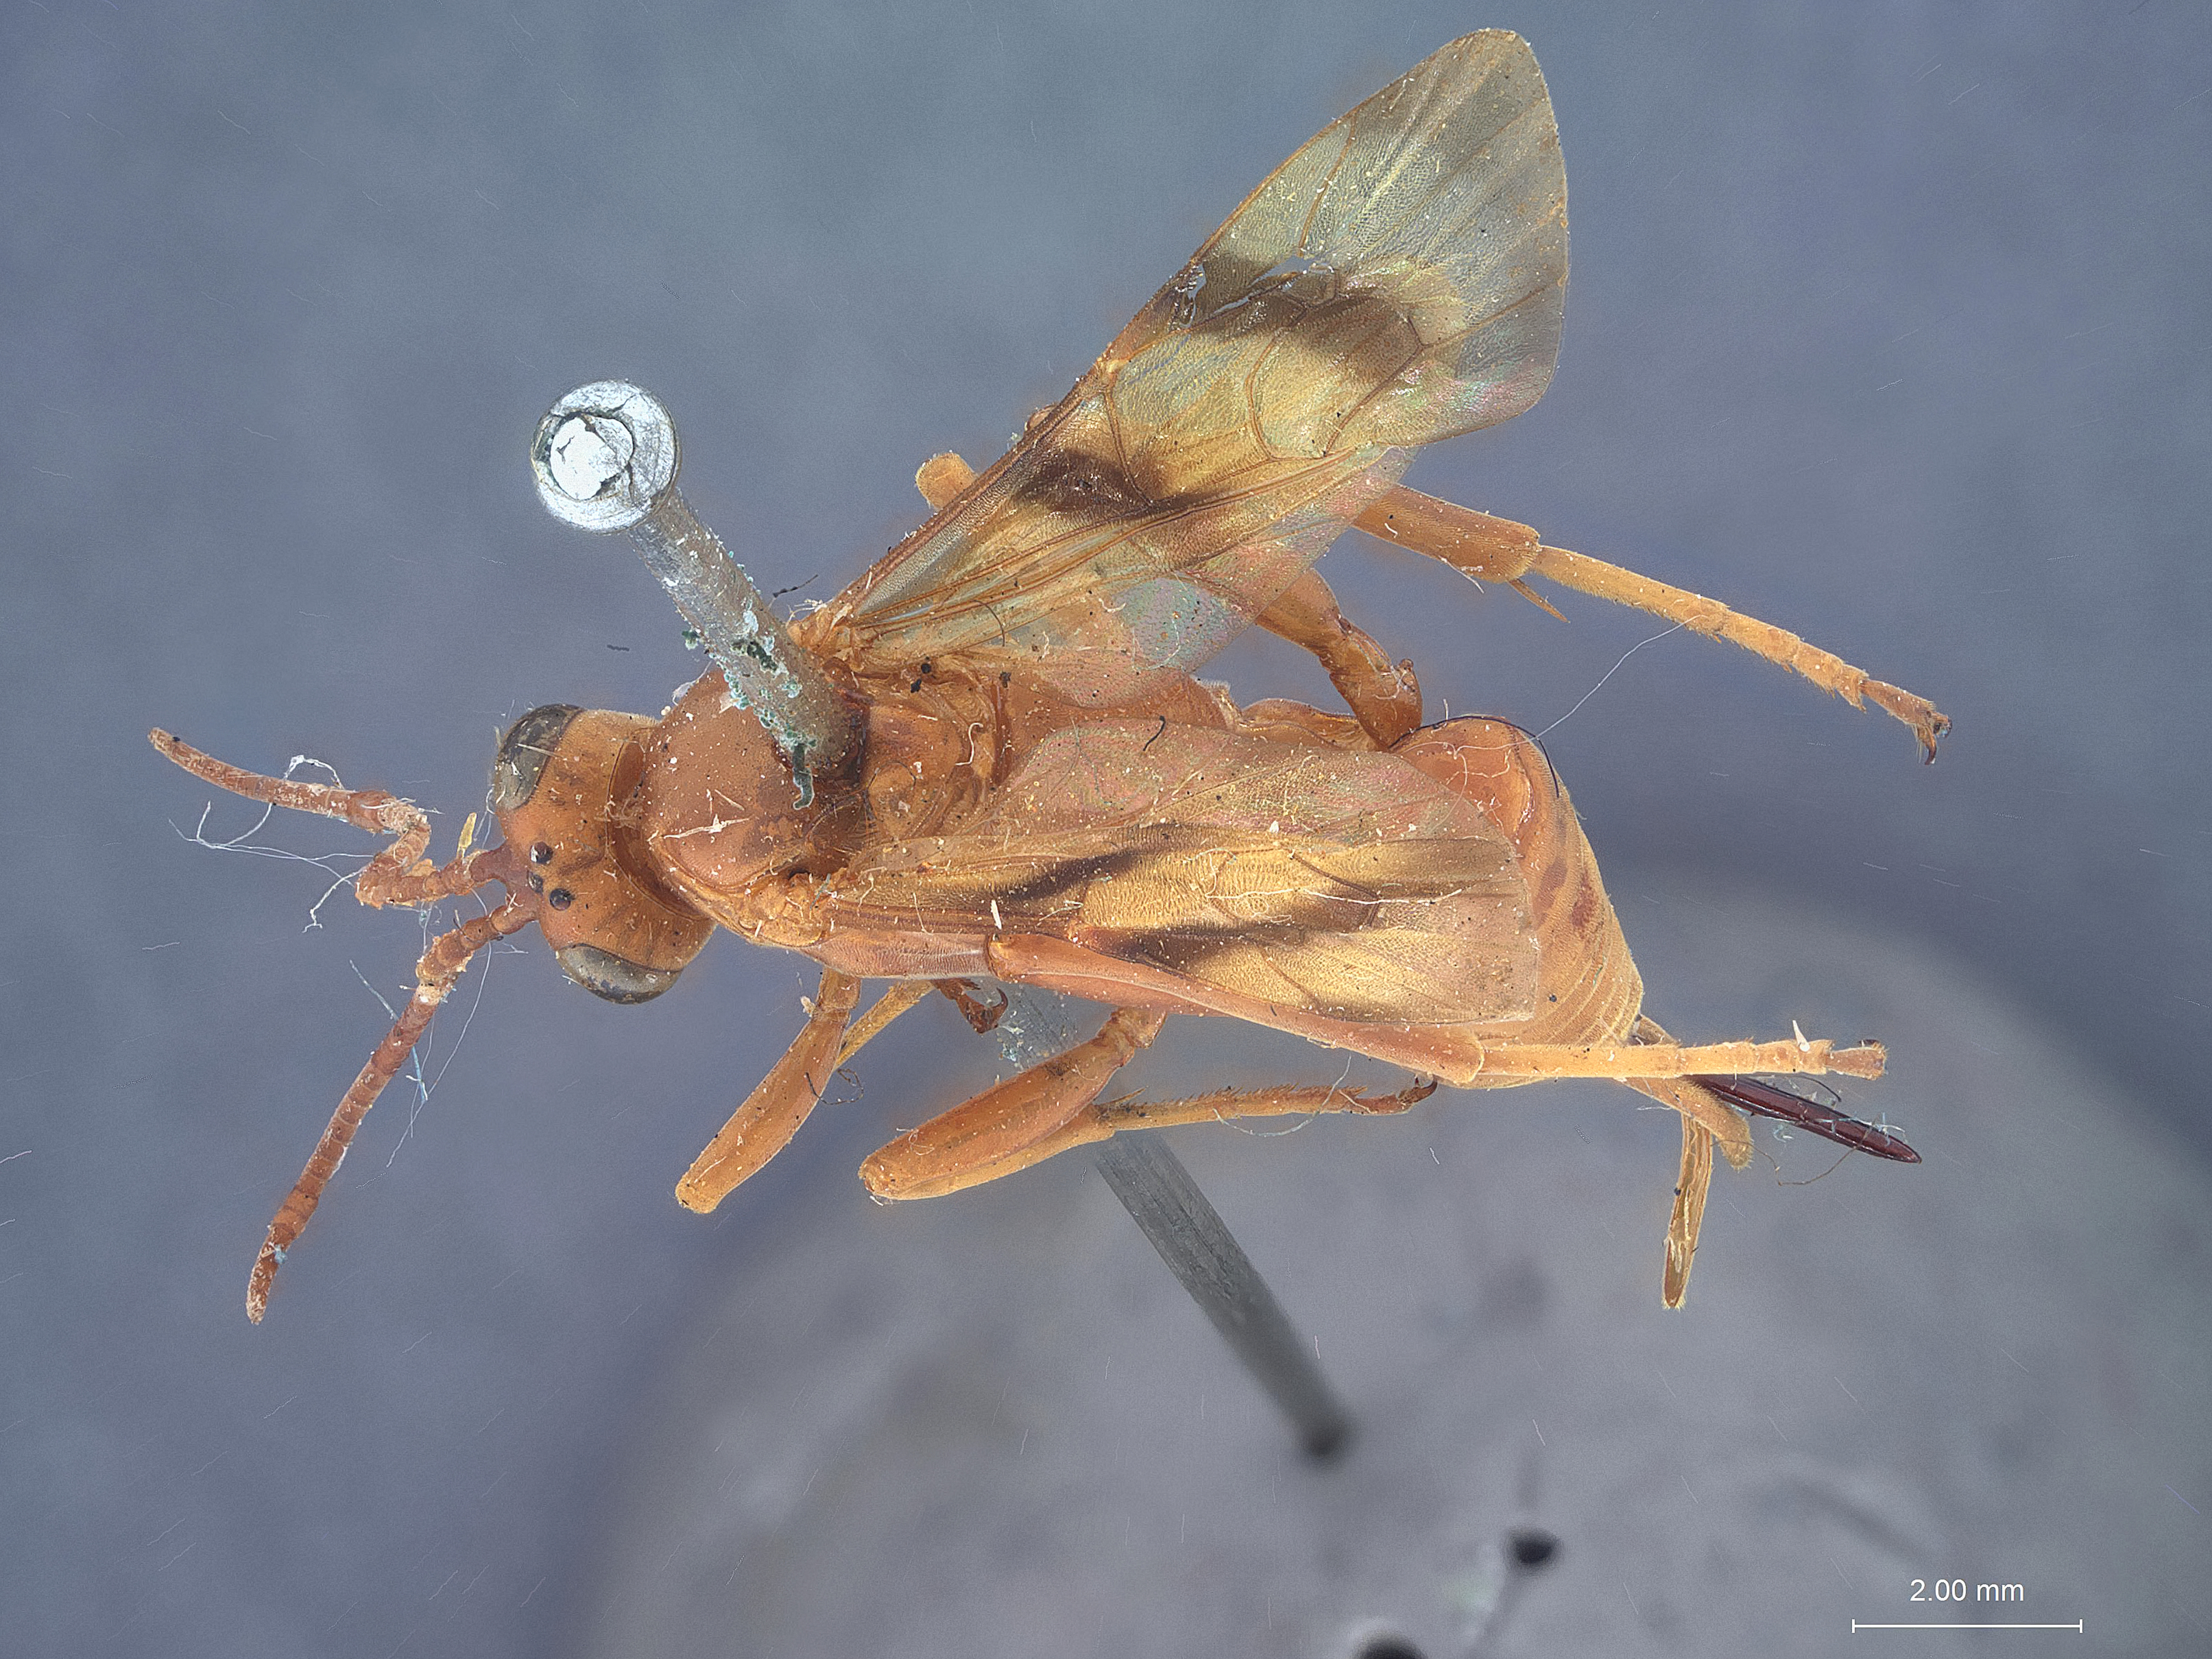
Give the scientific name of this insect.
Lanugo excincta
